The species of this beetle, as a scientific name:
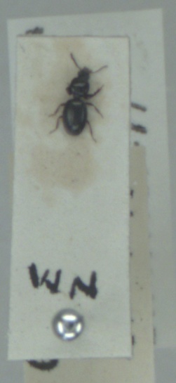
Dyschirius globosus
